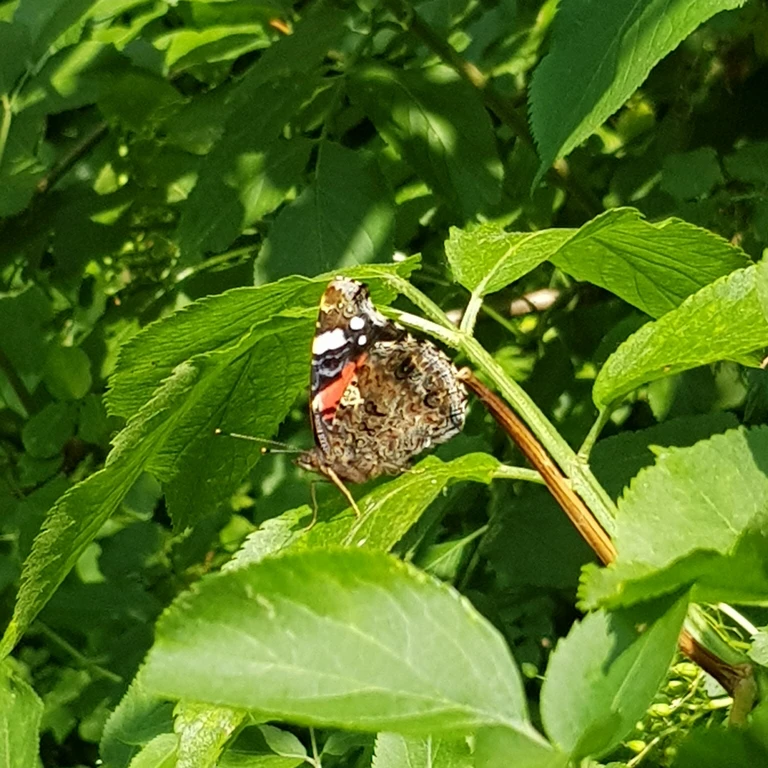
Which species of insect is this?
Vanessa atalanta
